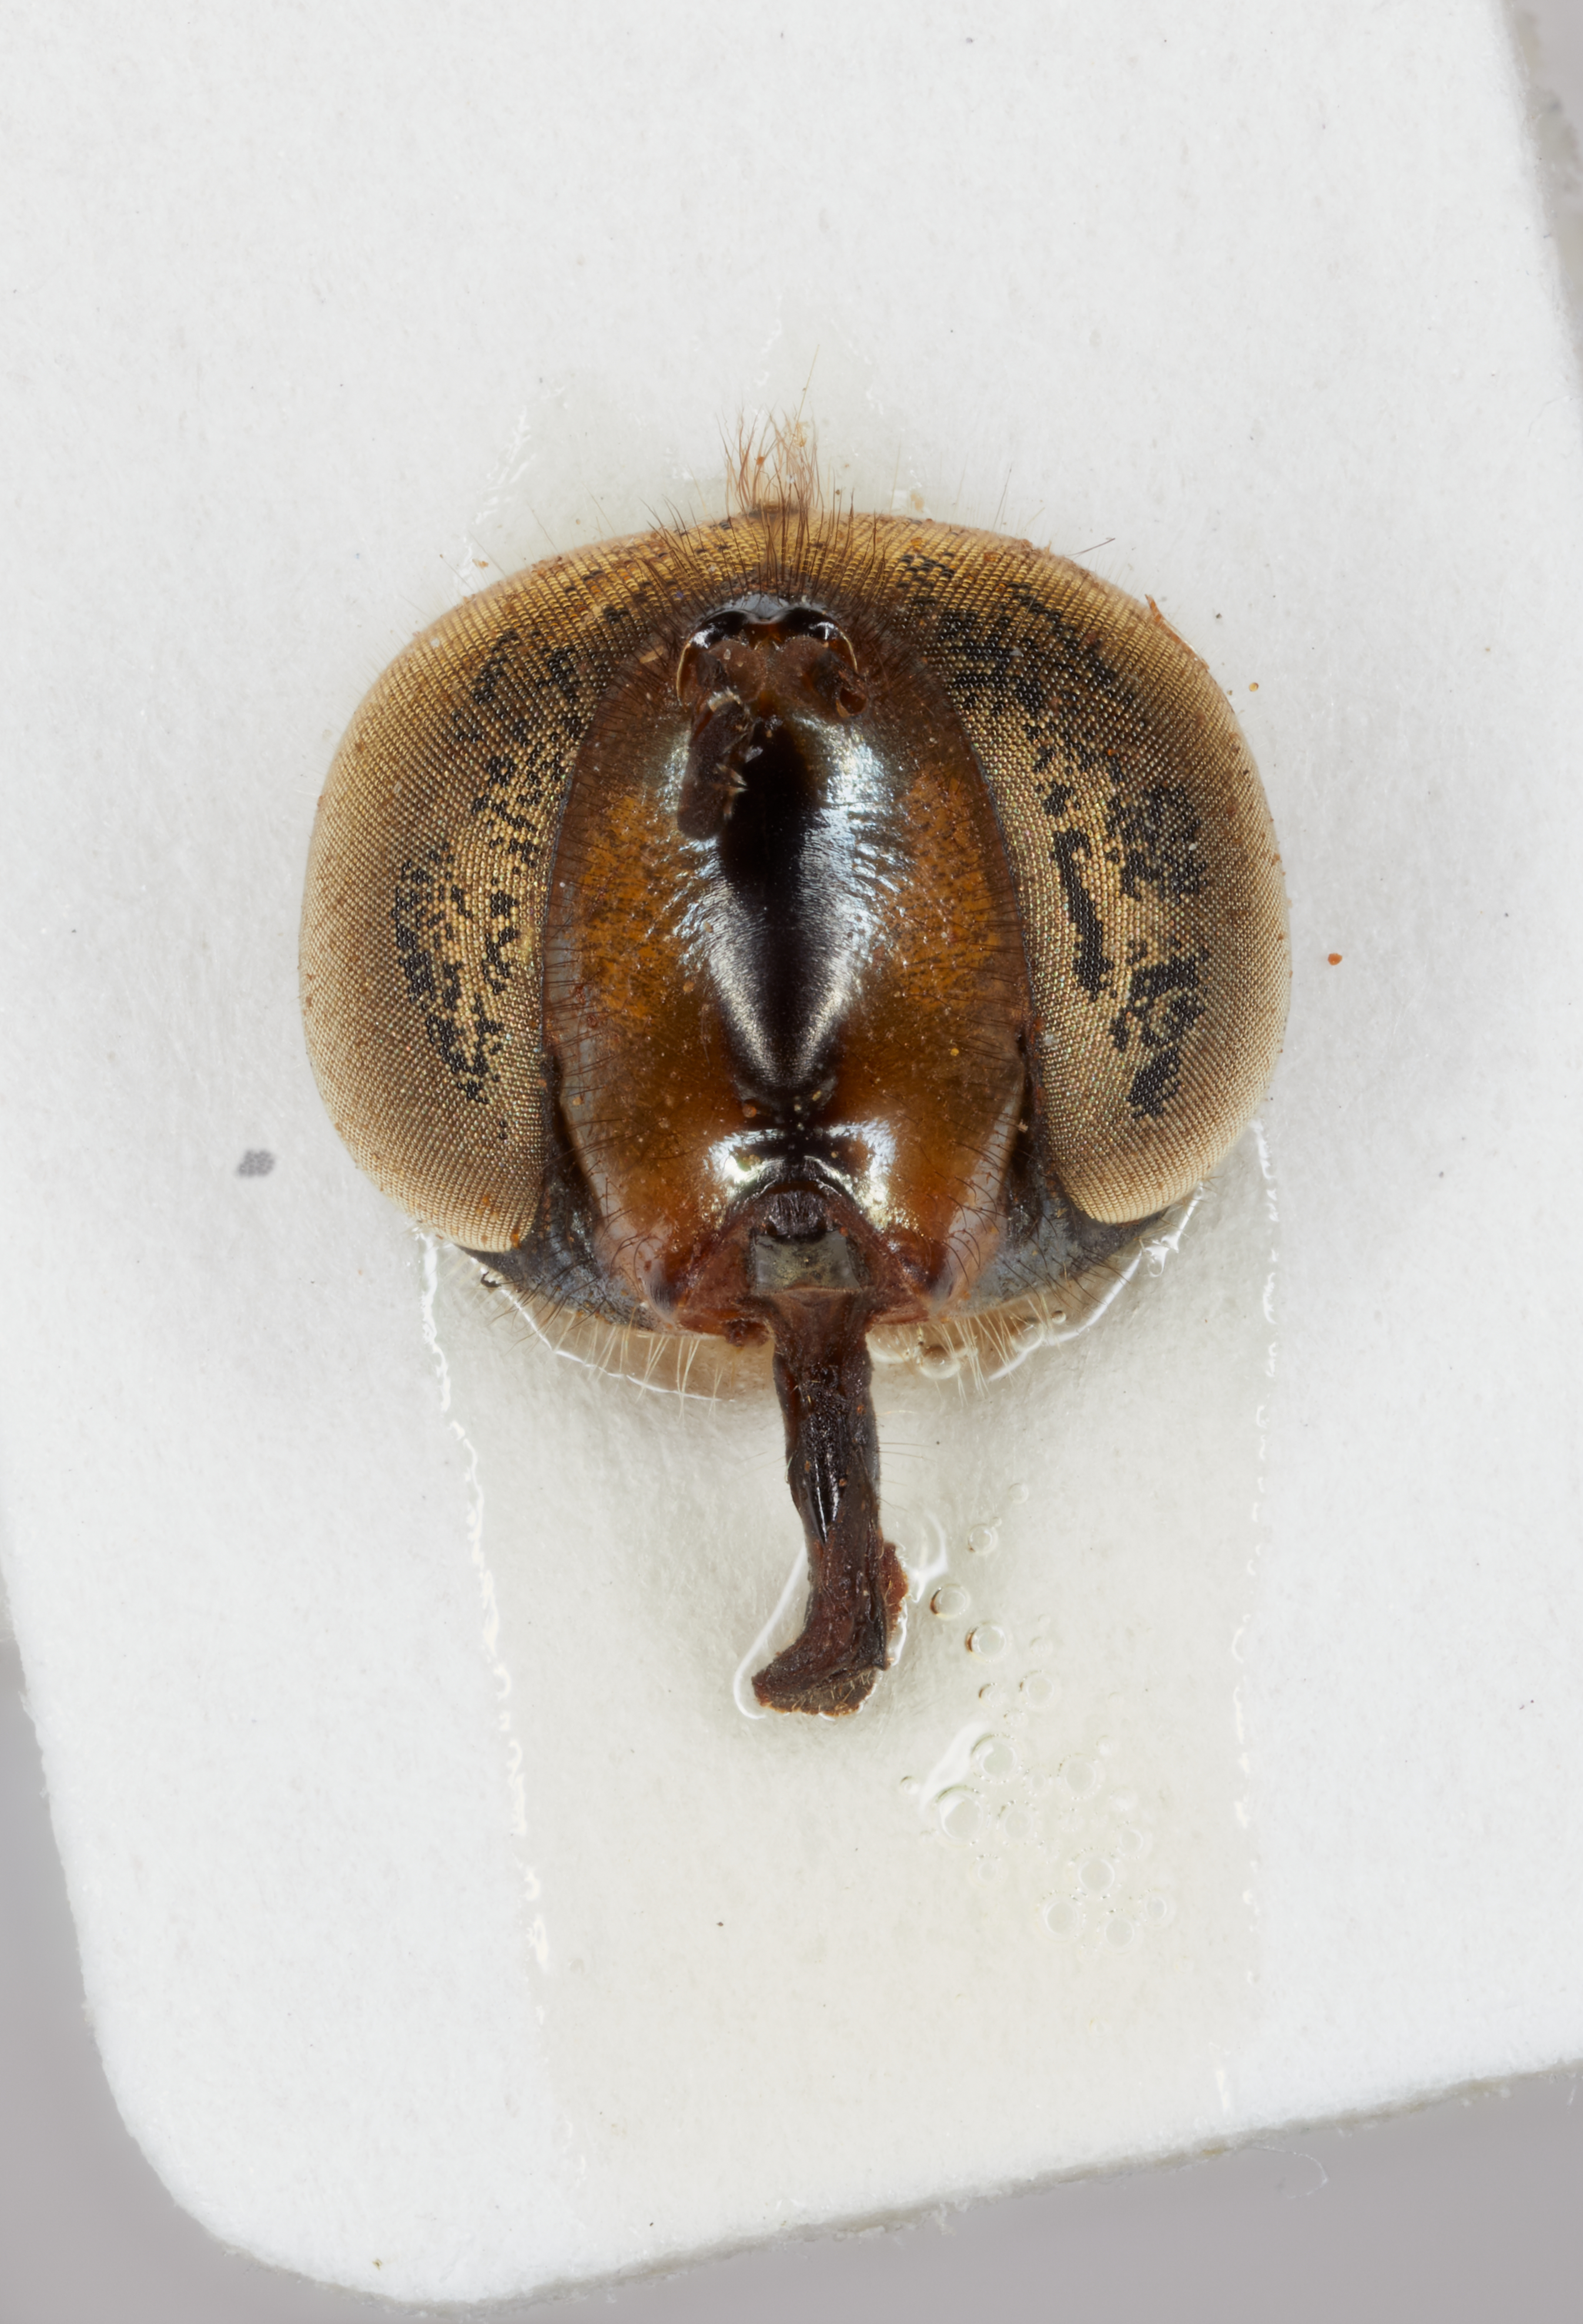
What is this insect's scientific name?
Dasysyrphus darada
